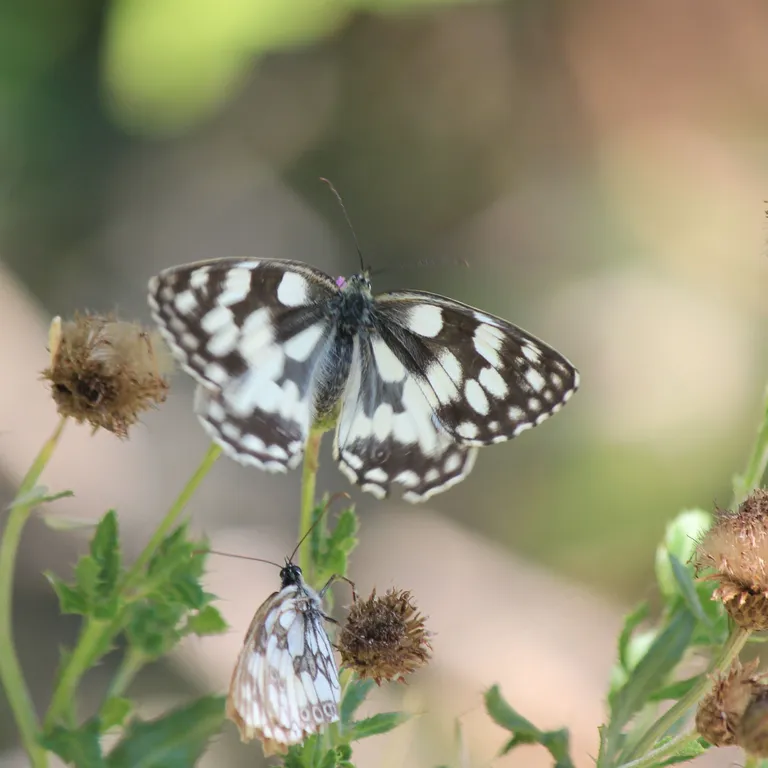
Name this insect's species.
Melanargia galathea
